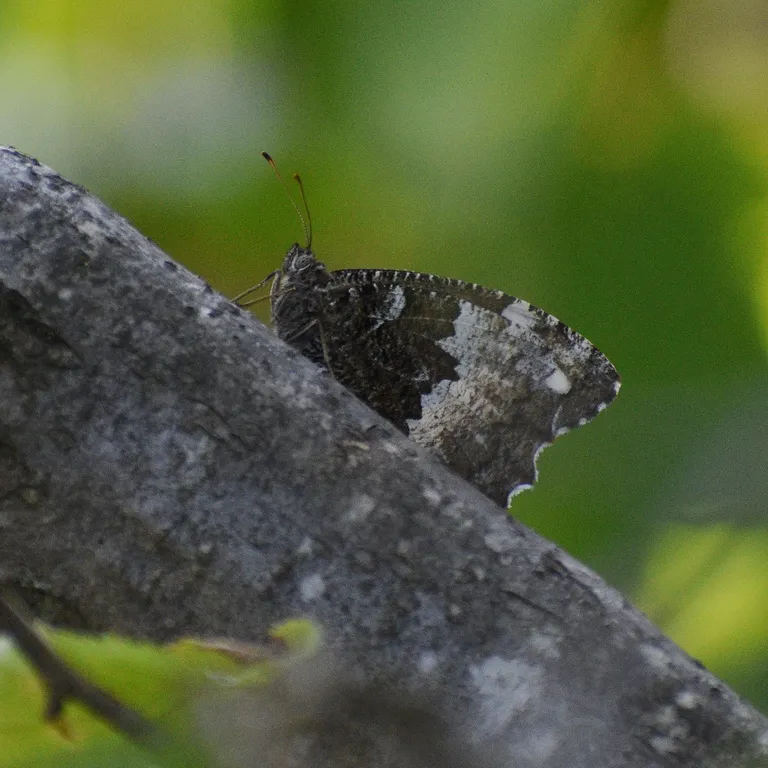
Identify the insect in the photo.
Brintesia circe
